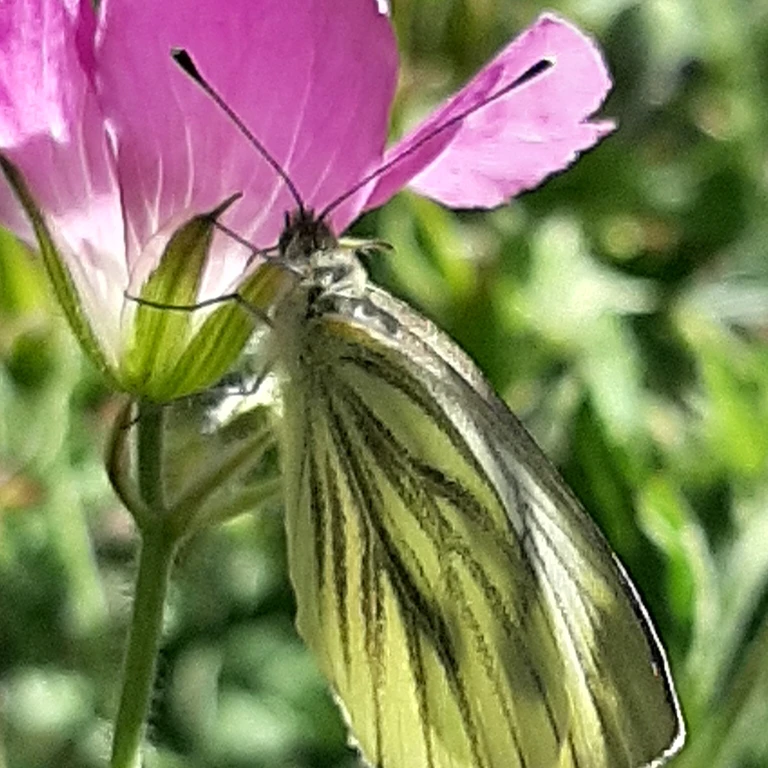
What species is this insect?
Pieris napi
